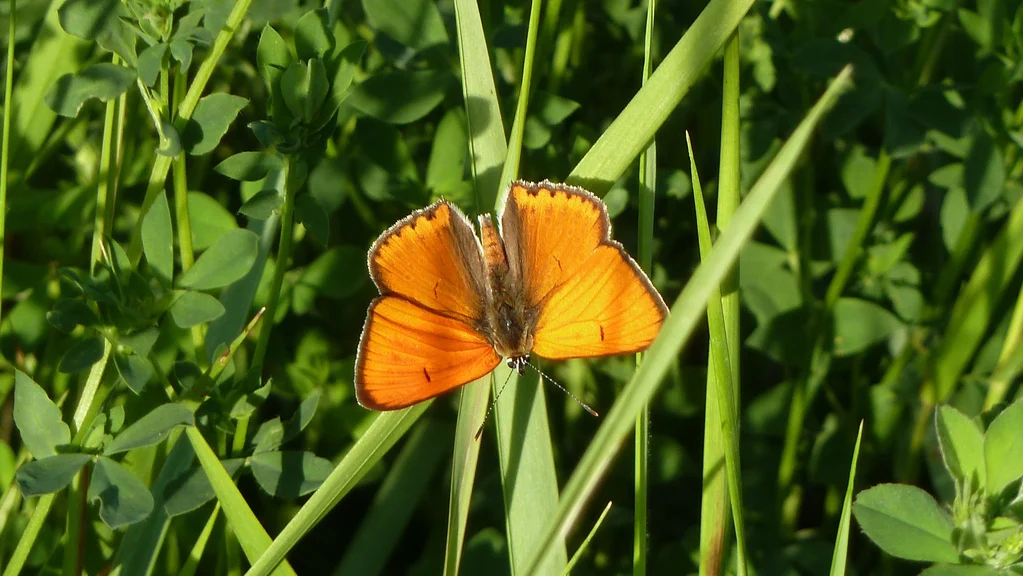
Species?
Lycaena dispar
